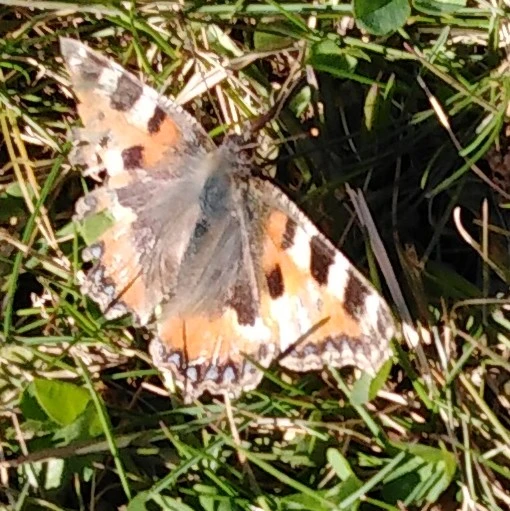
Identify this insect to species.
Aglais urticae
